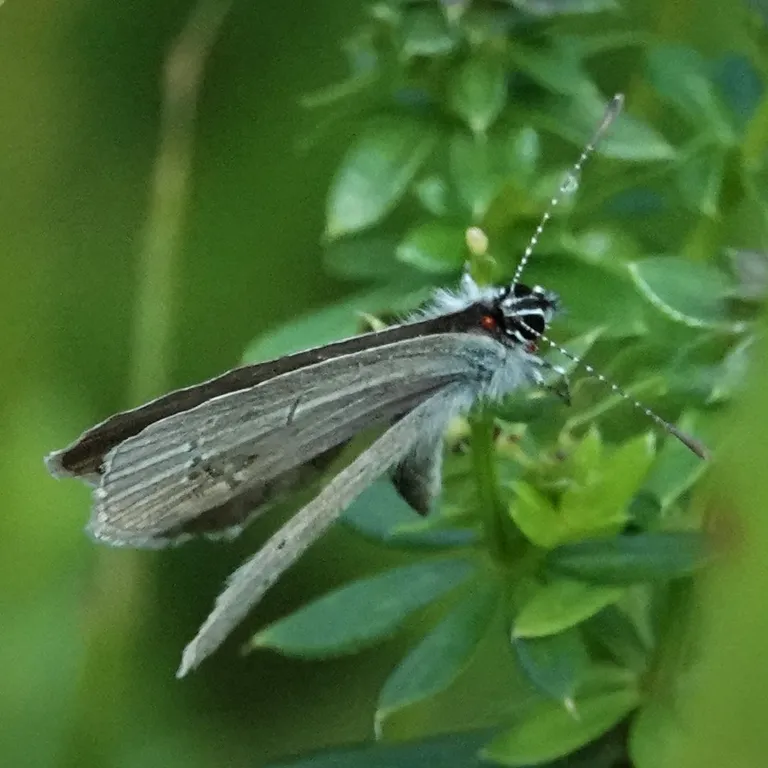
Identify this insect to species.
Cupido minimus
